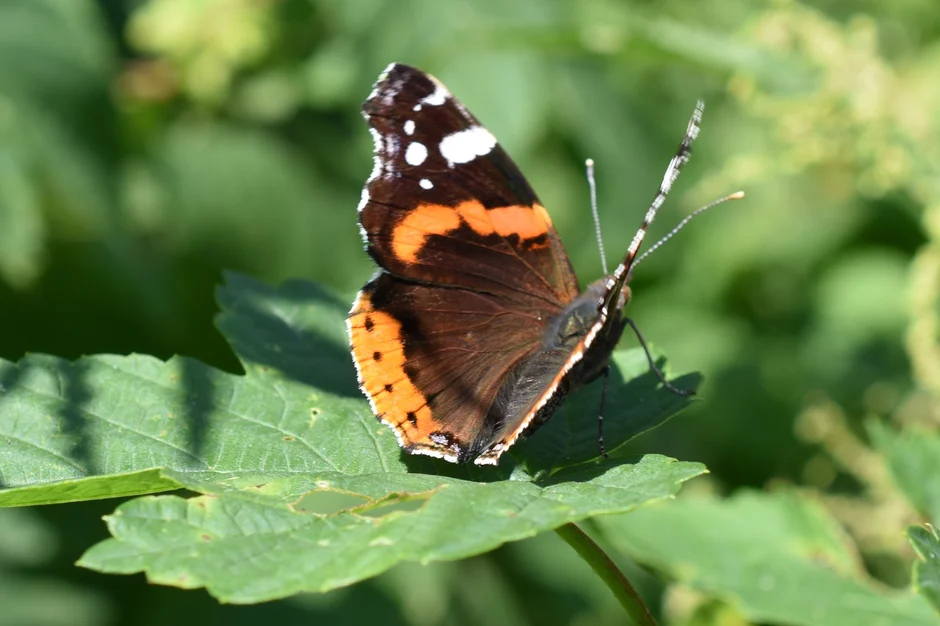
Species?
Vanessa atalanta
